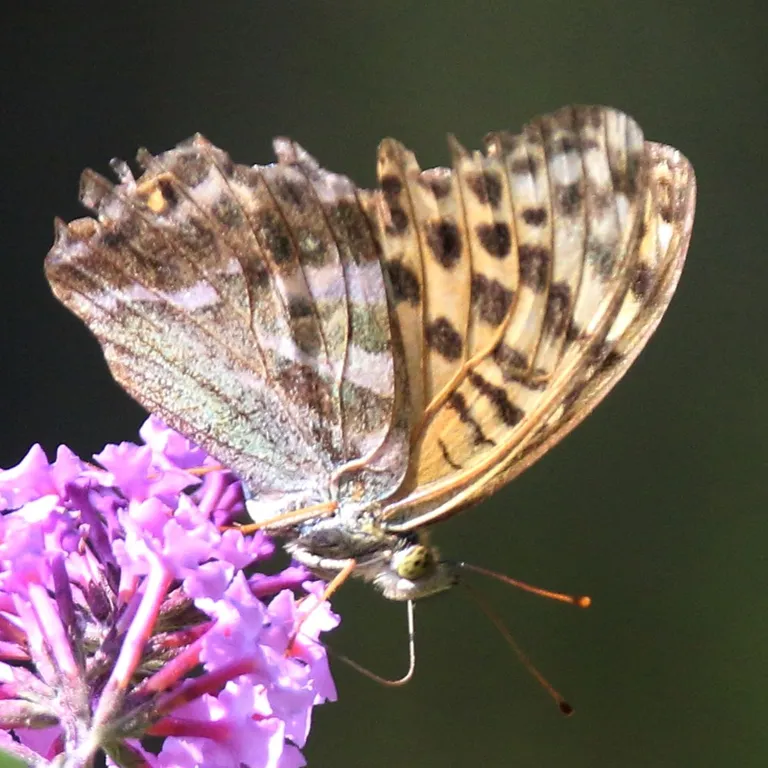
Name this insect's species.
Argynnis paphia
